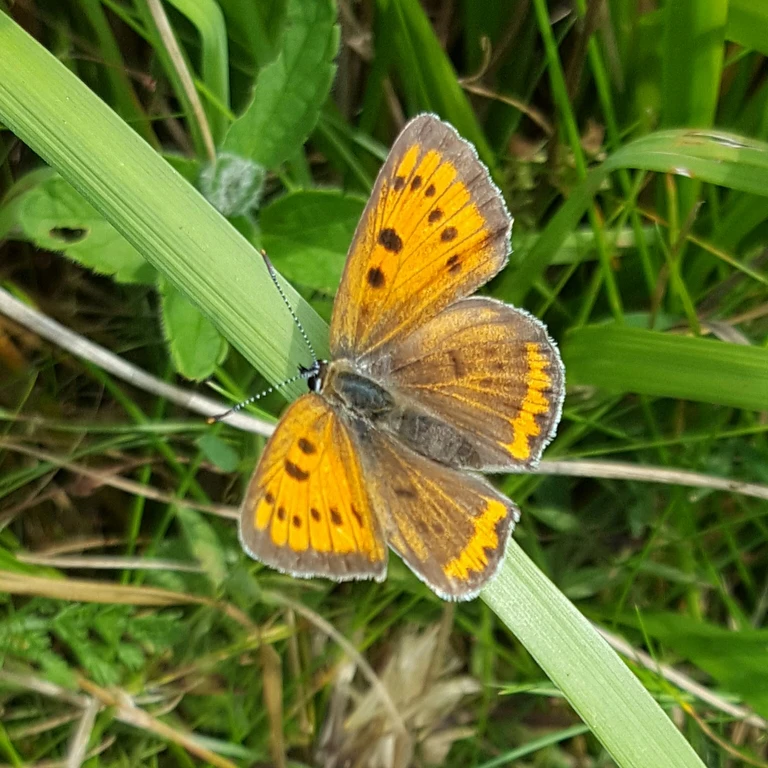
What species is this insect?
Lycaena dispar
